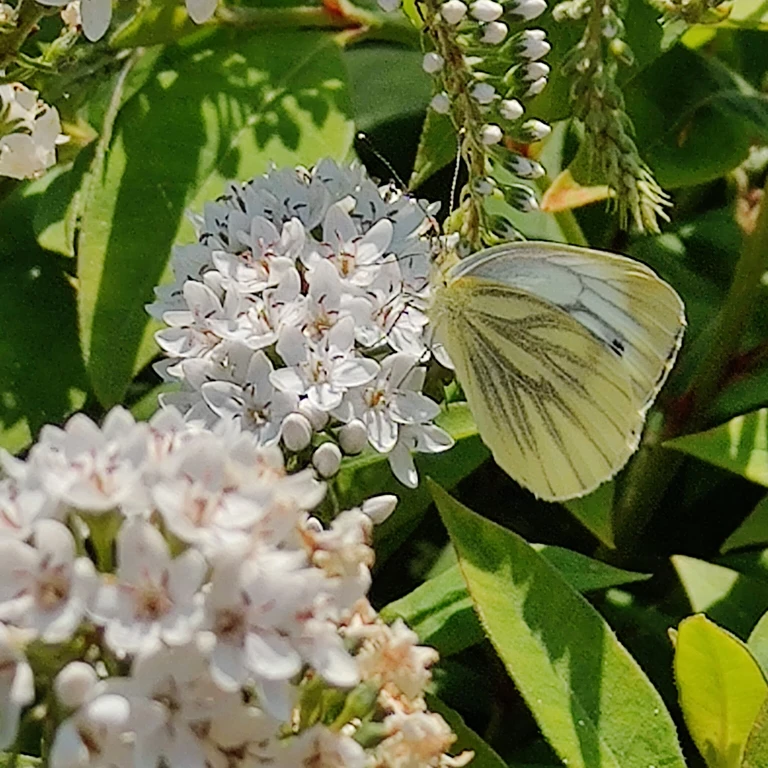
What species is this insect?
Pieris napi
